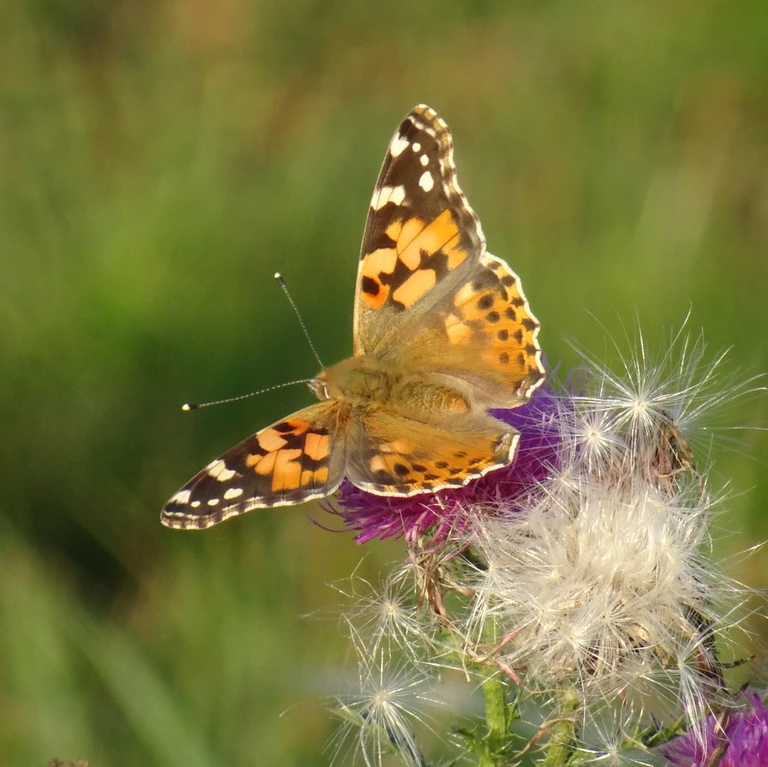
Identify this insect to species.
Vanessa cardui
